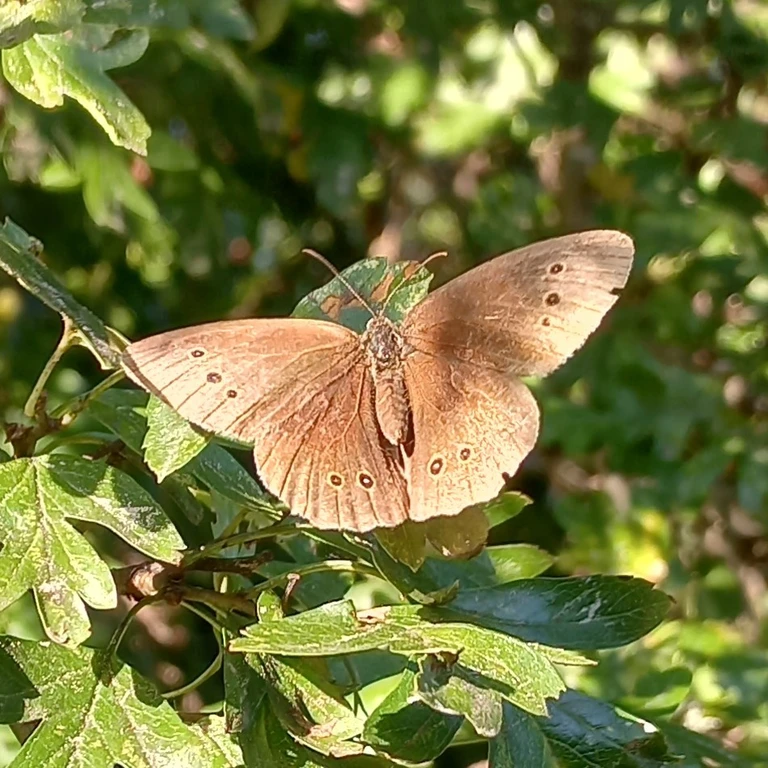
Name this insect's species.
Aphantopus hyperantus
